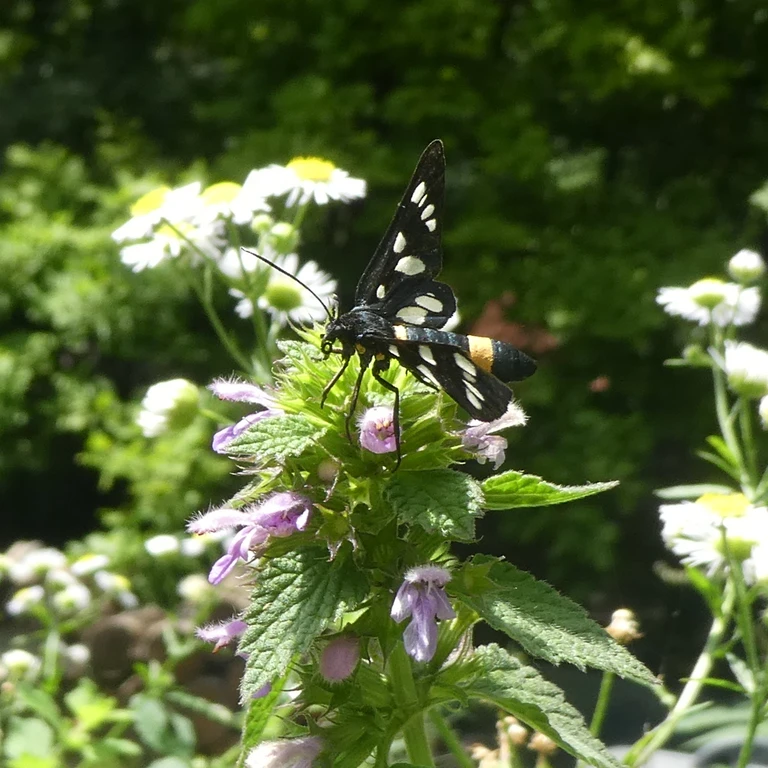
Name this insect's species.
Amata phegea
